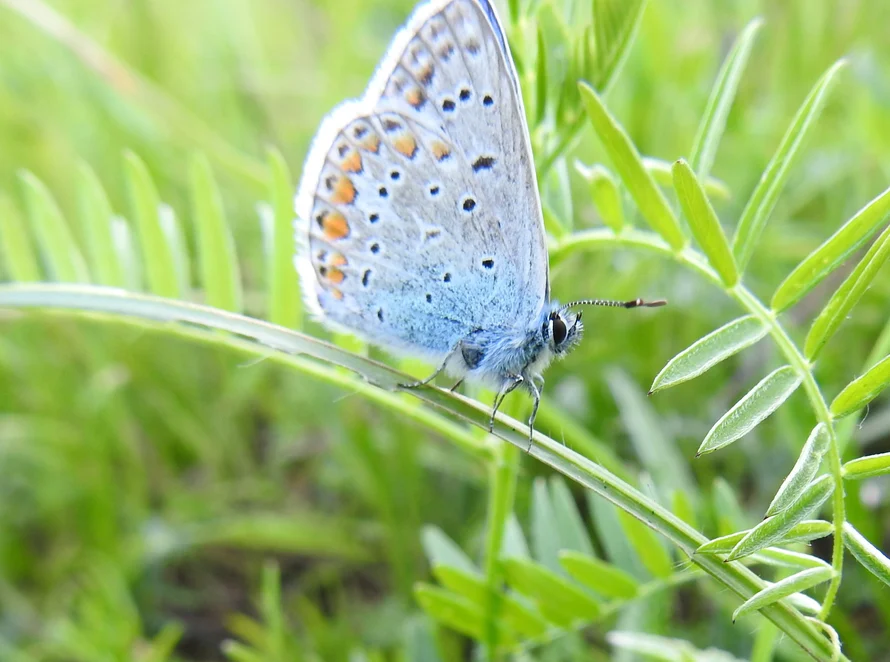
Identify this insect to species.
Polyommatus icarus
